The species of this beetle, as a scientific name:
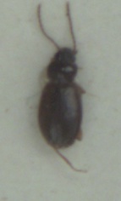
Trechus obtusus
